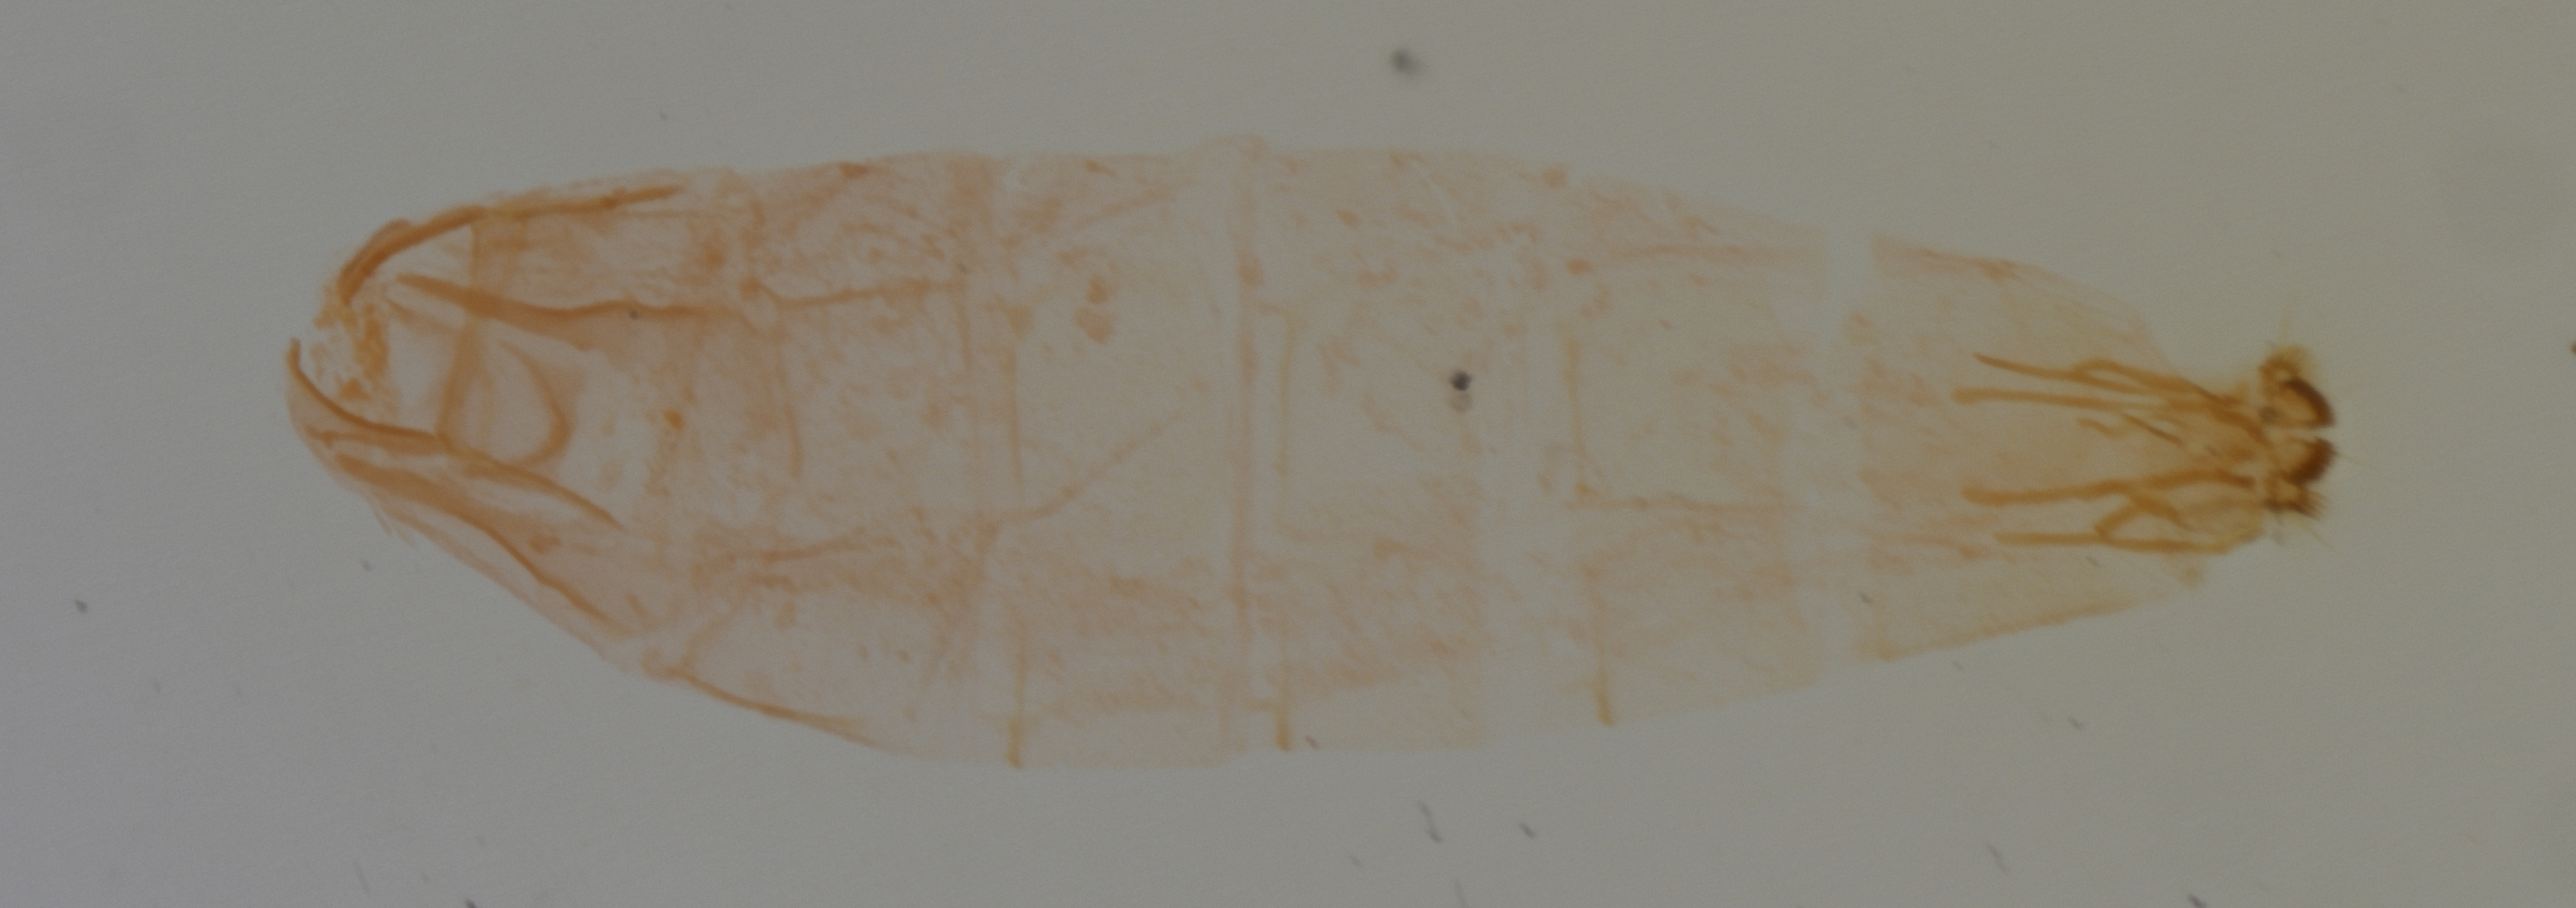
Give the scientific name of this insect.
Coptotriche concolor
